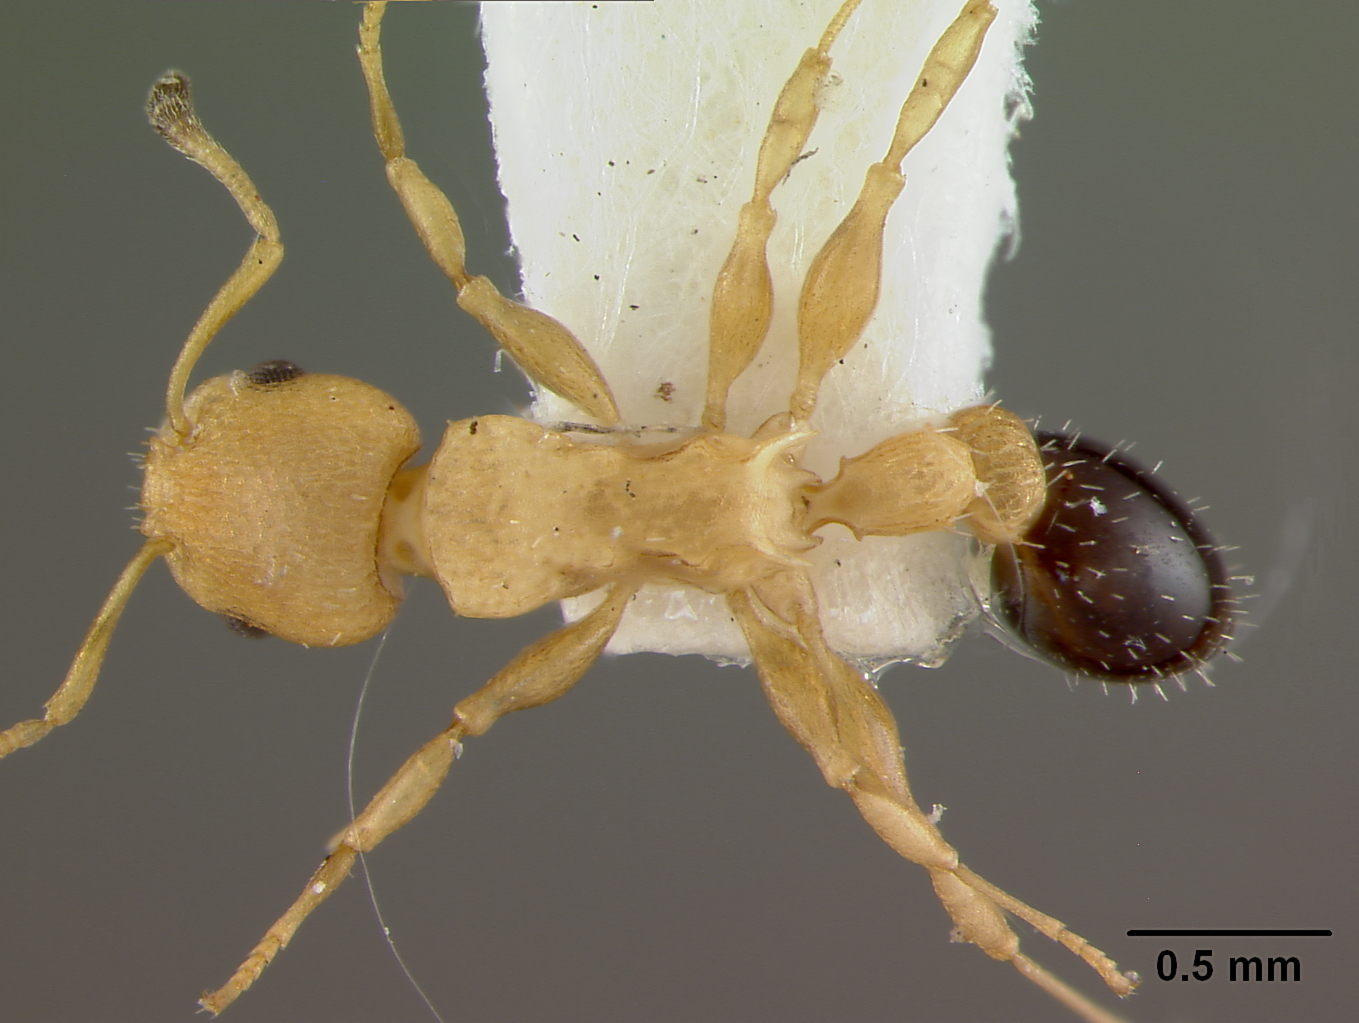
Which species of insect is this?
Leptothorax itinerans
